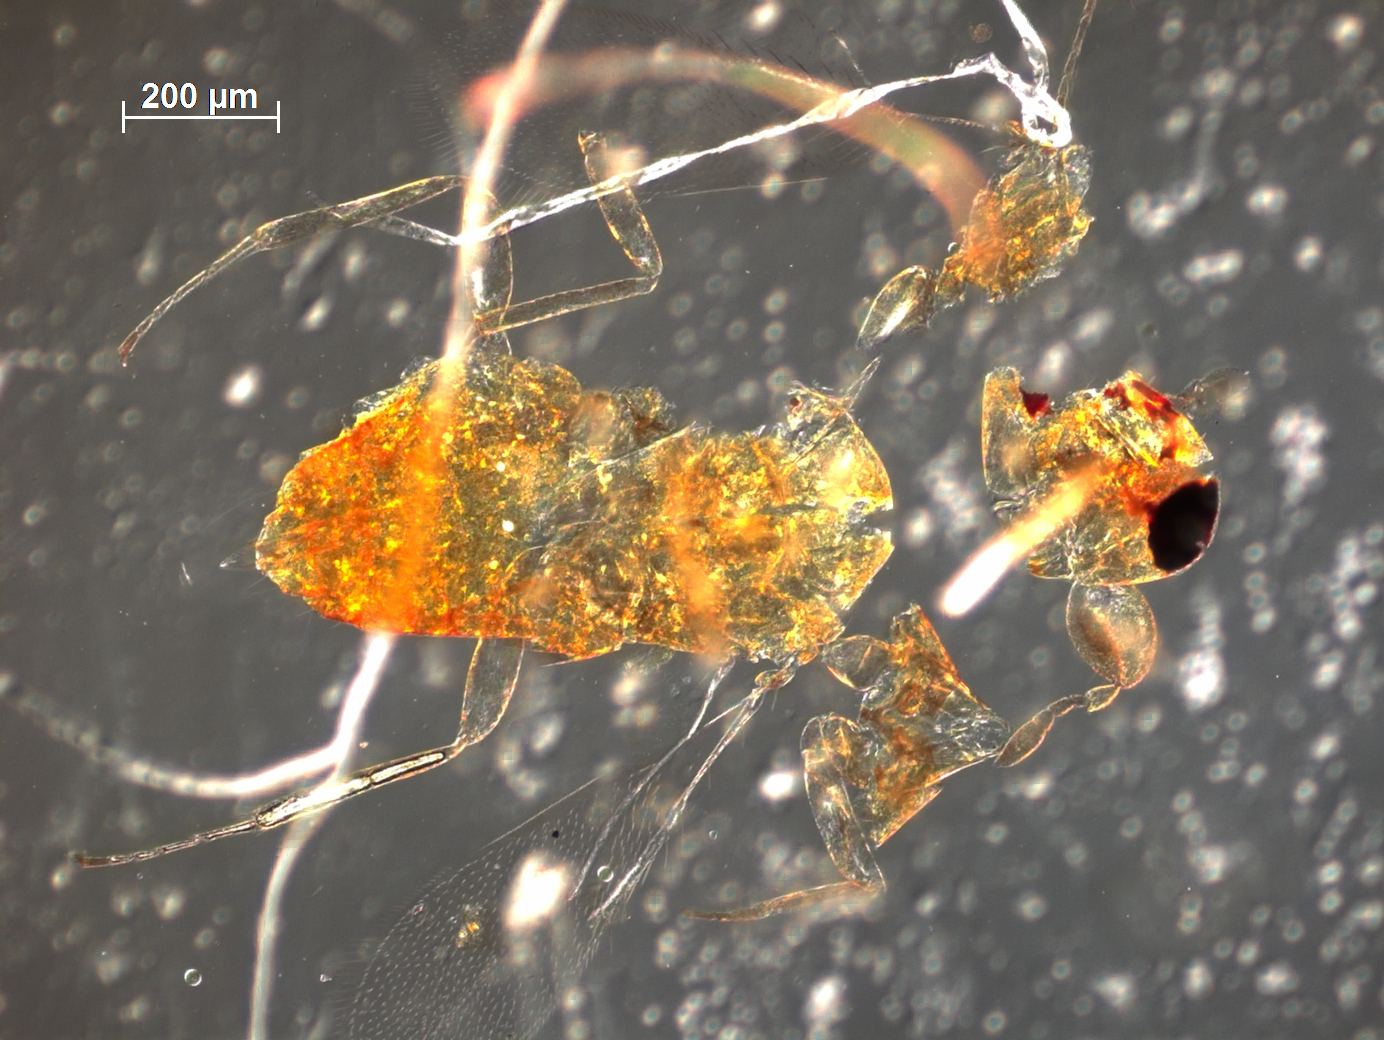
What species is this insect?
Tumidiscapus flavus
